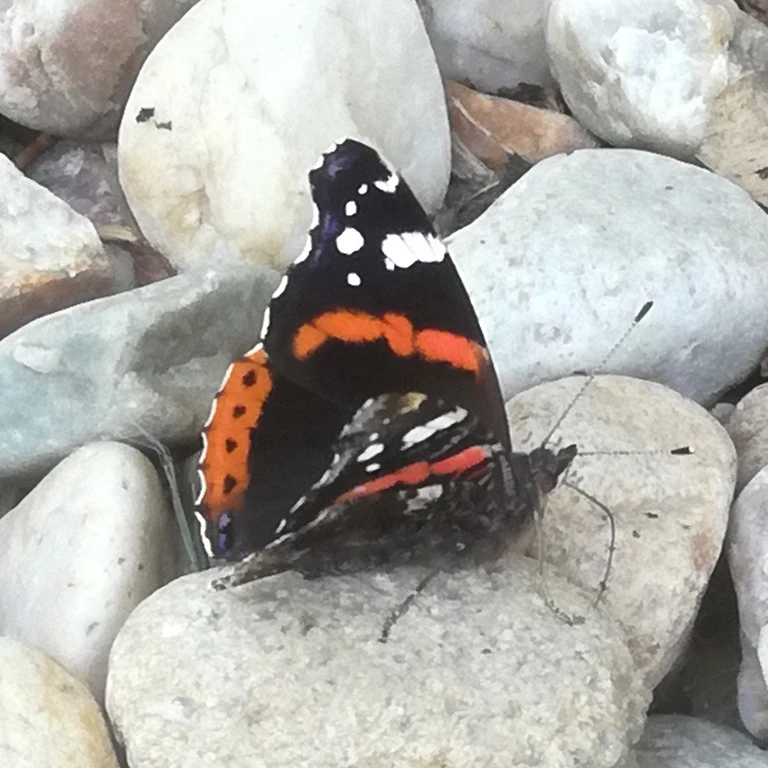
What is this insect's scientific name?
Vanessa atalanta
